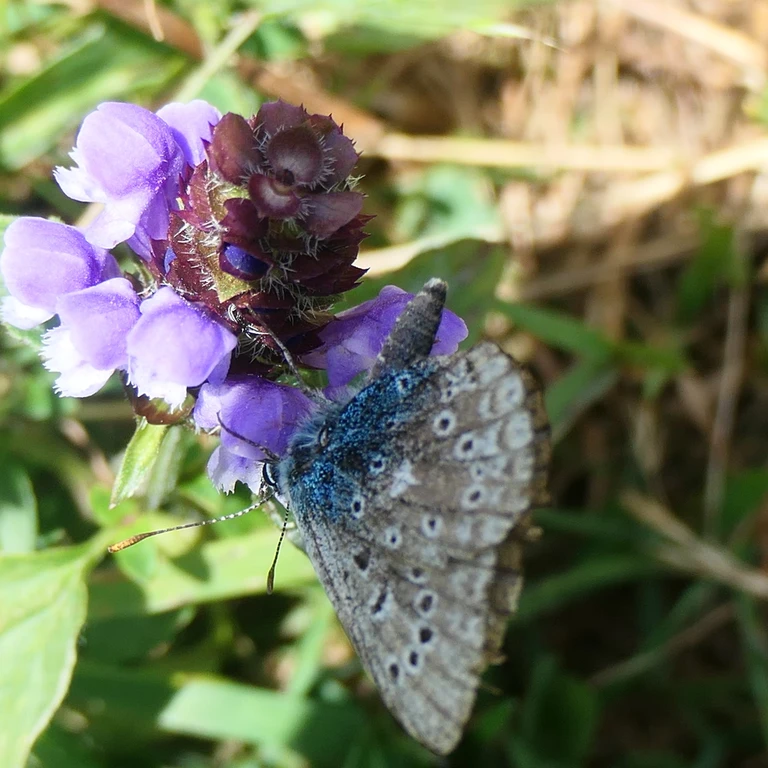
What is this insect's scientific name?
Lysandra bellargus
